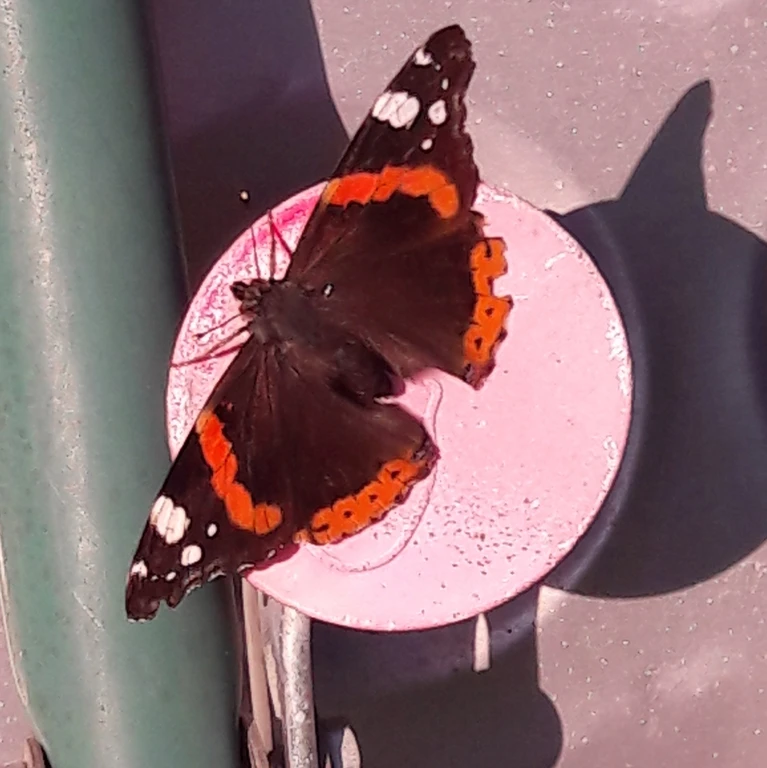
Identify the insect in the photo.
Vanessa atalanta
